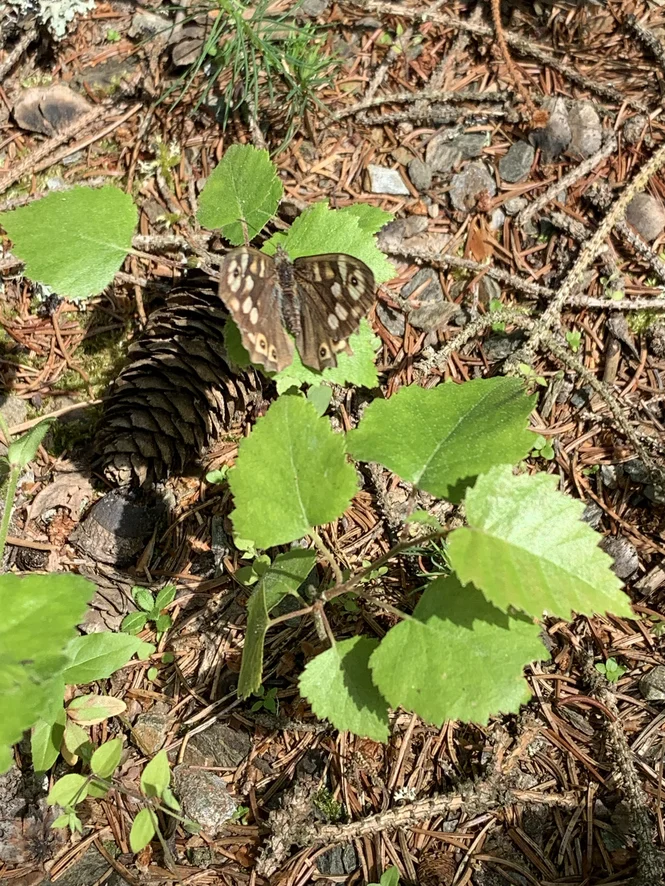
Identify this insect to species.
Pararge aegeria
